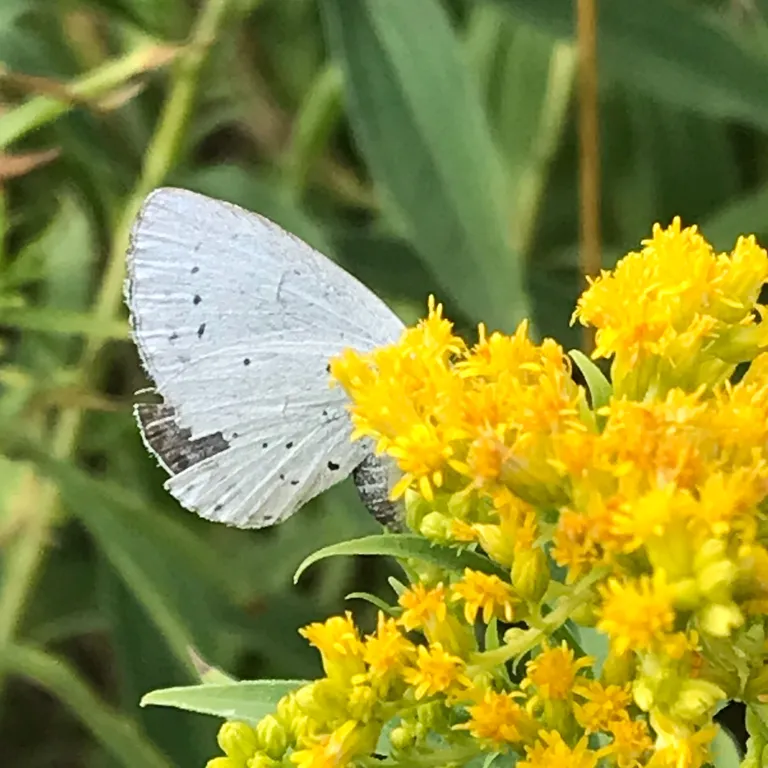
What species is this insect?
Celastrina argiolus
